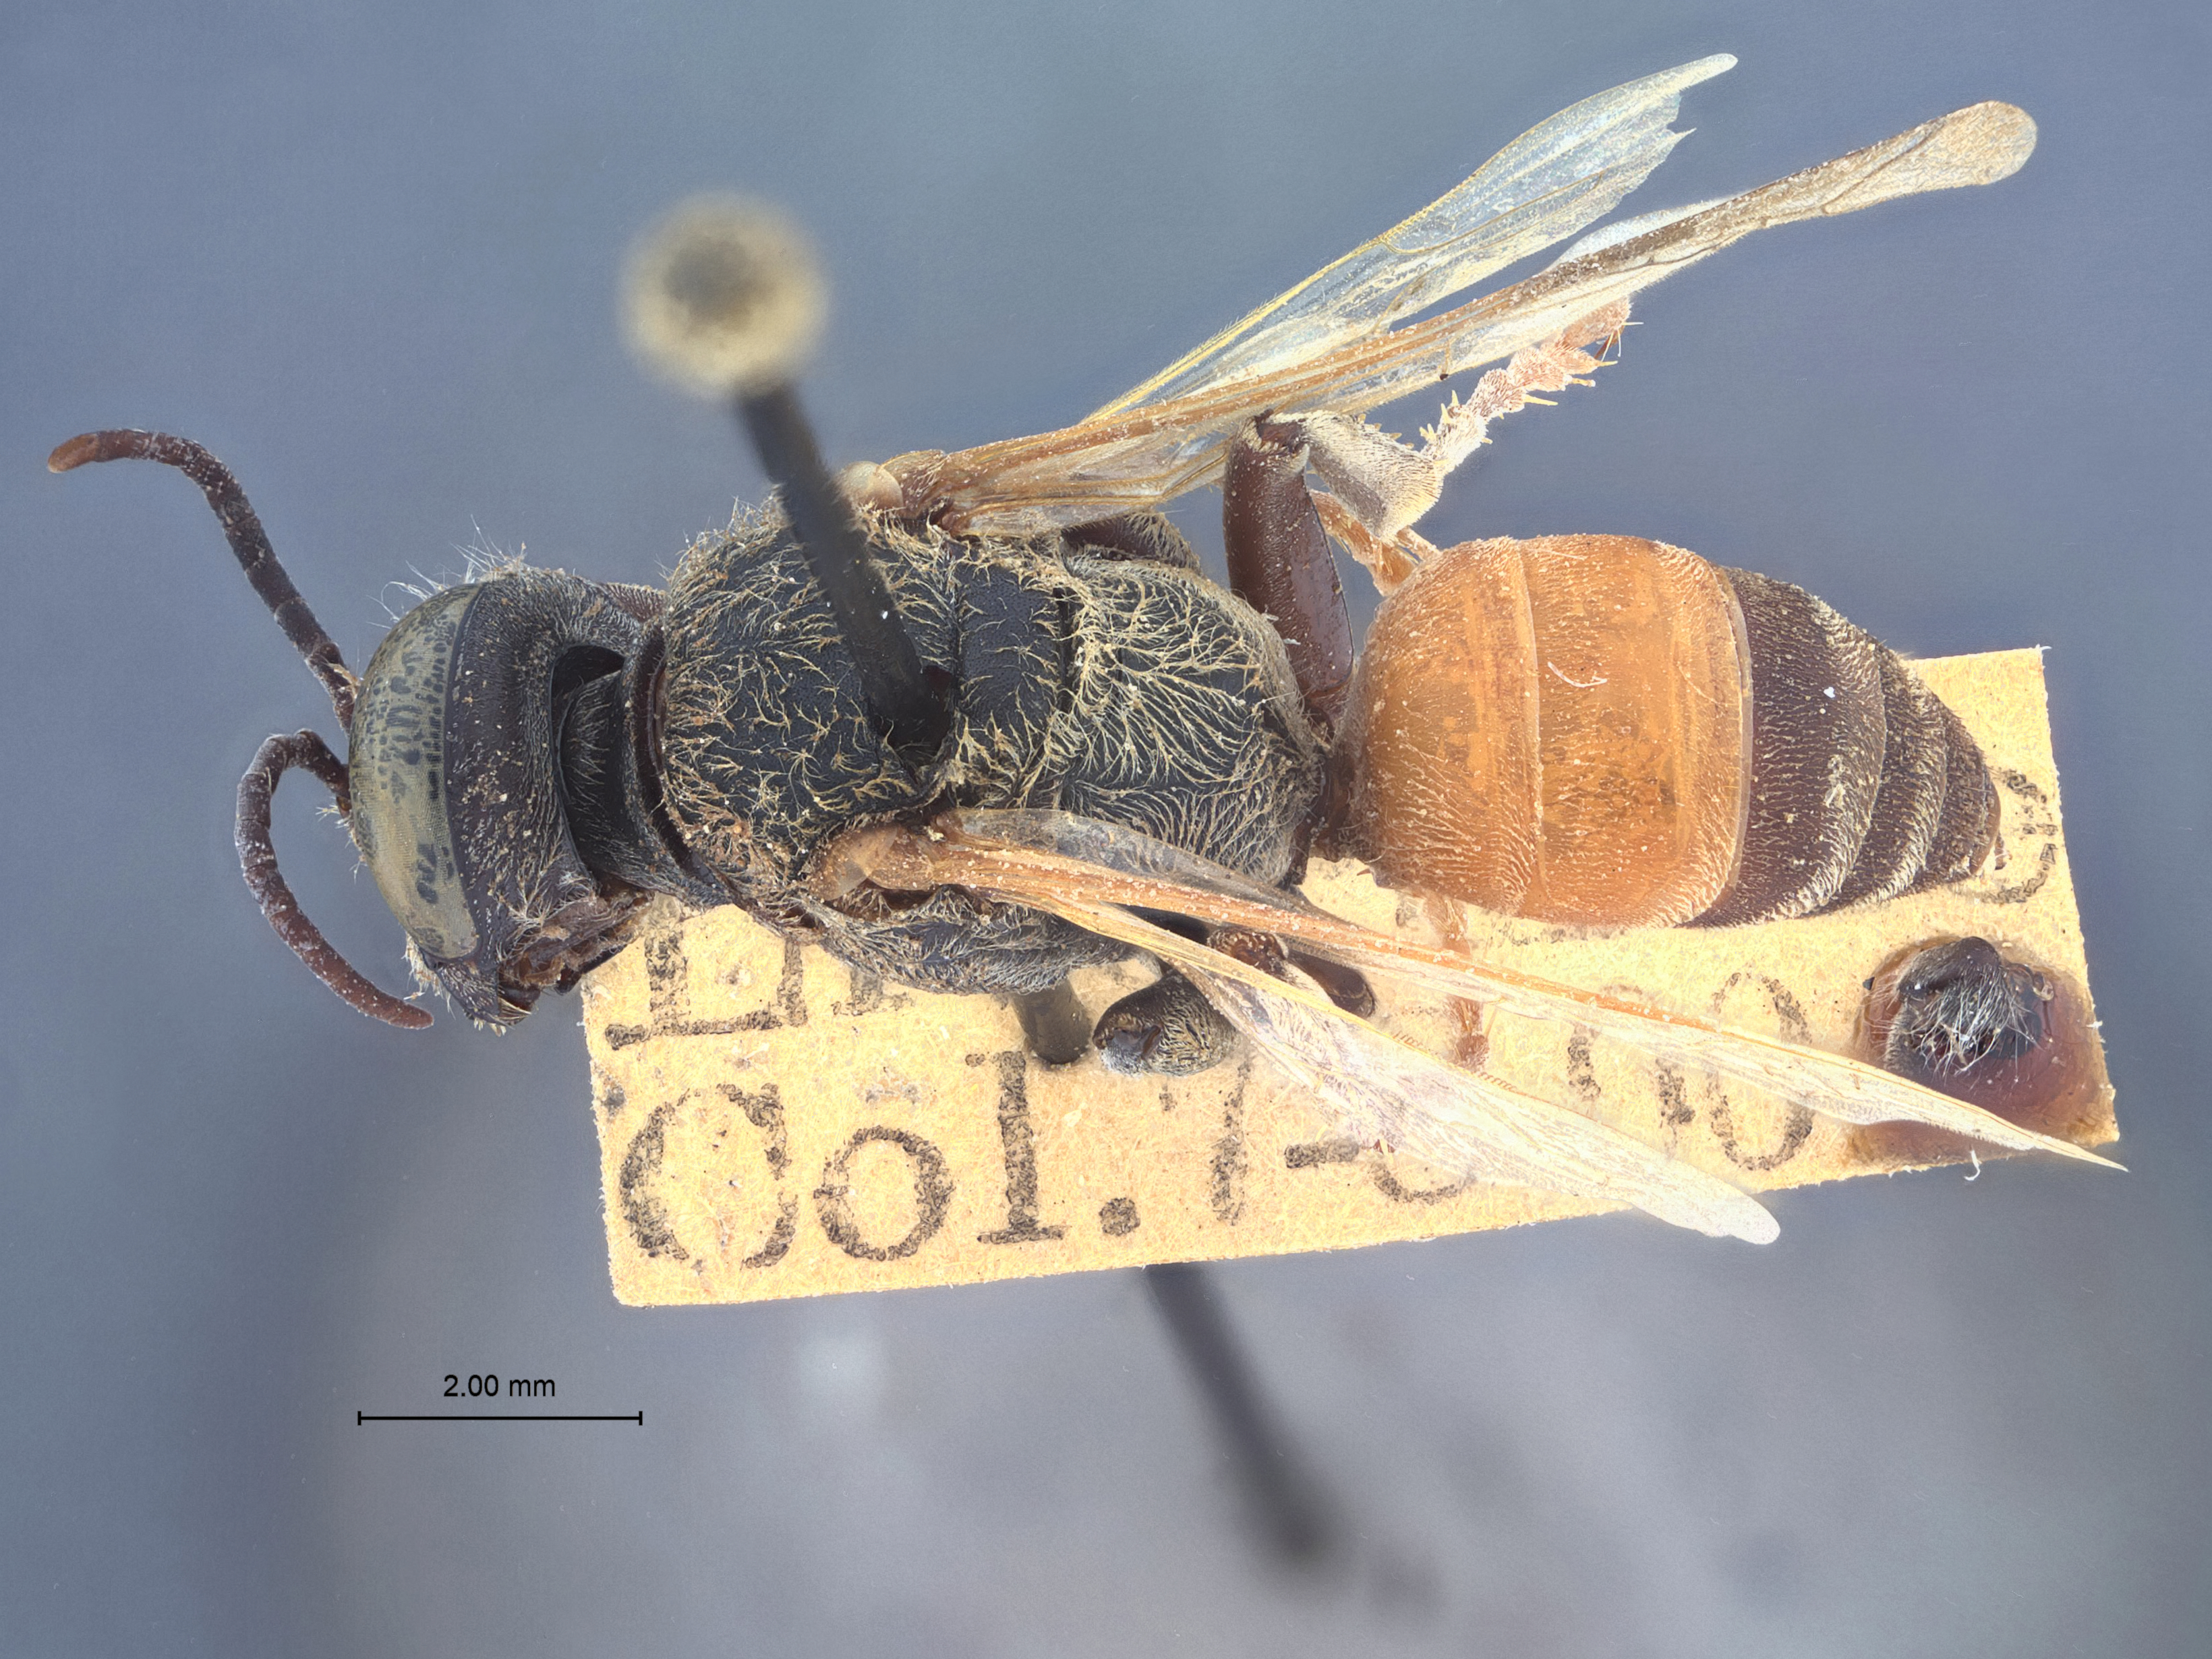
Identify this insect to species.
Tachytes basirufus
